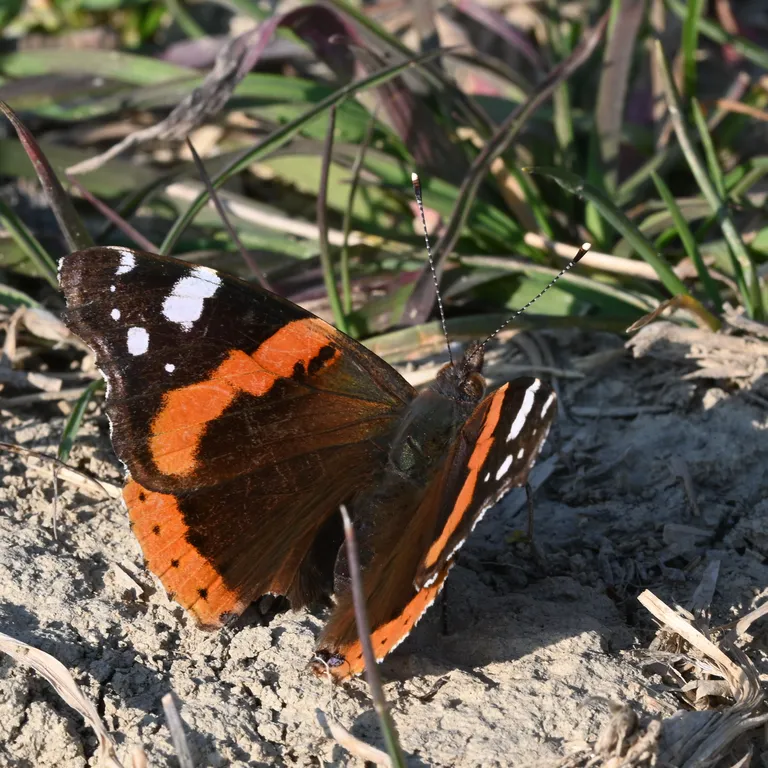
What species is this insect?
Vanessa atalanta
